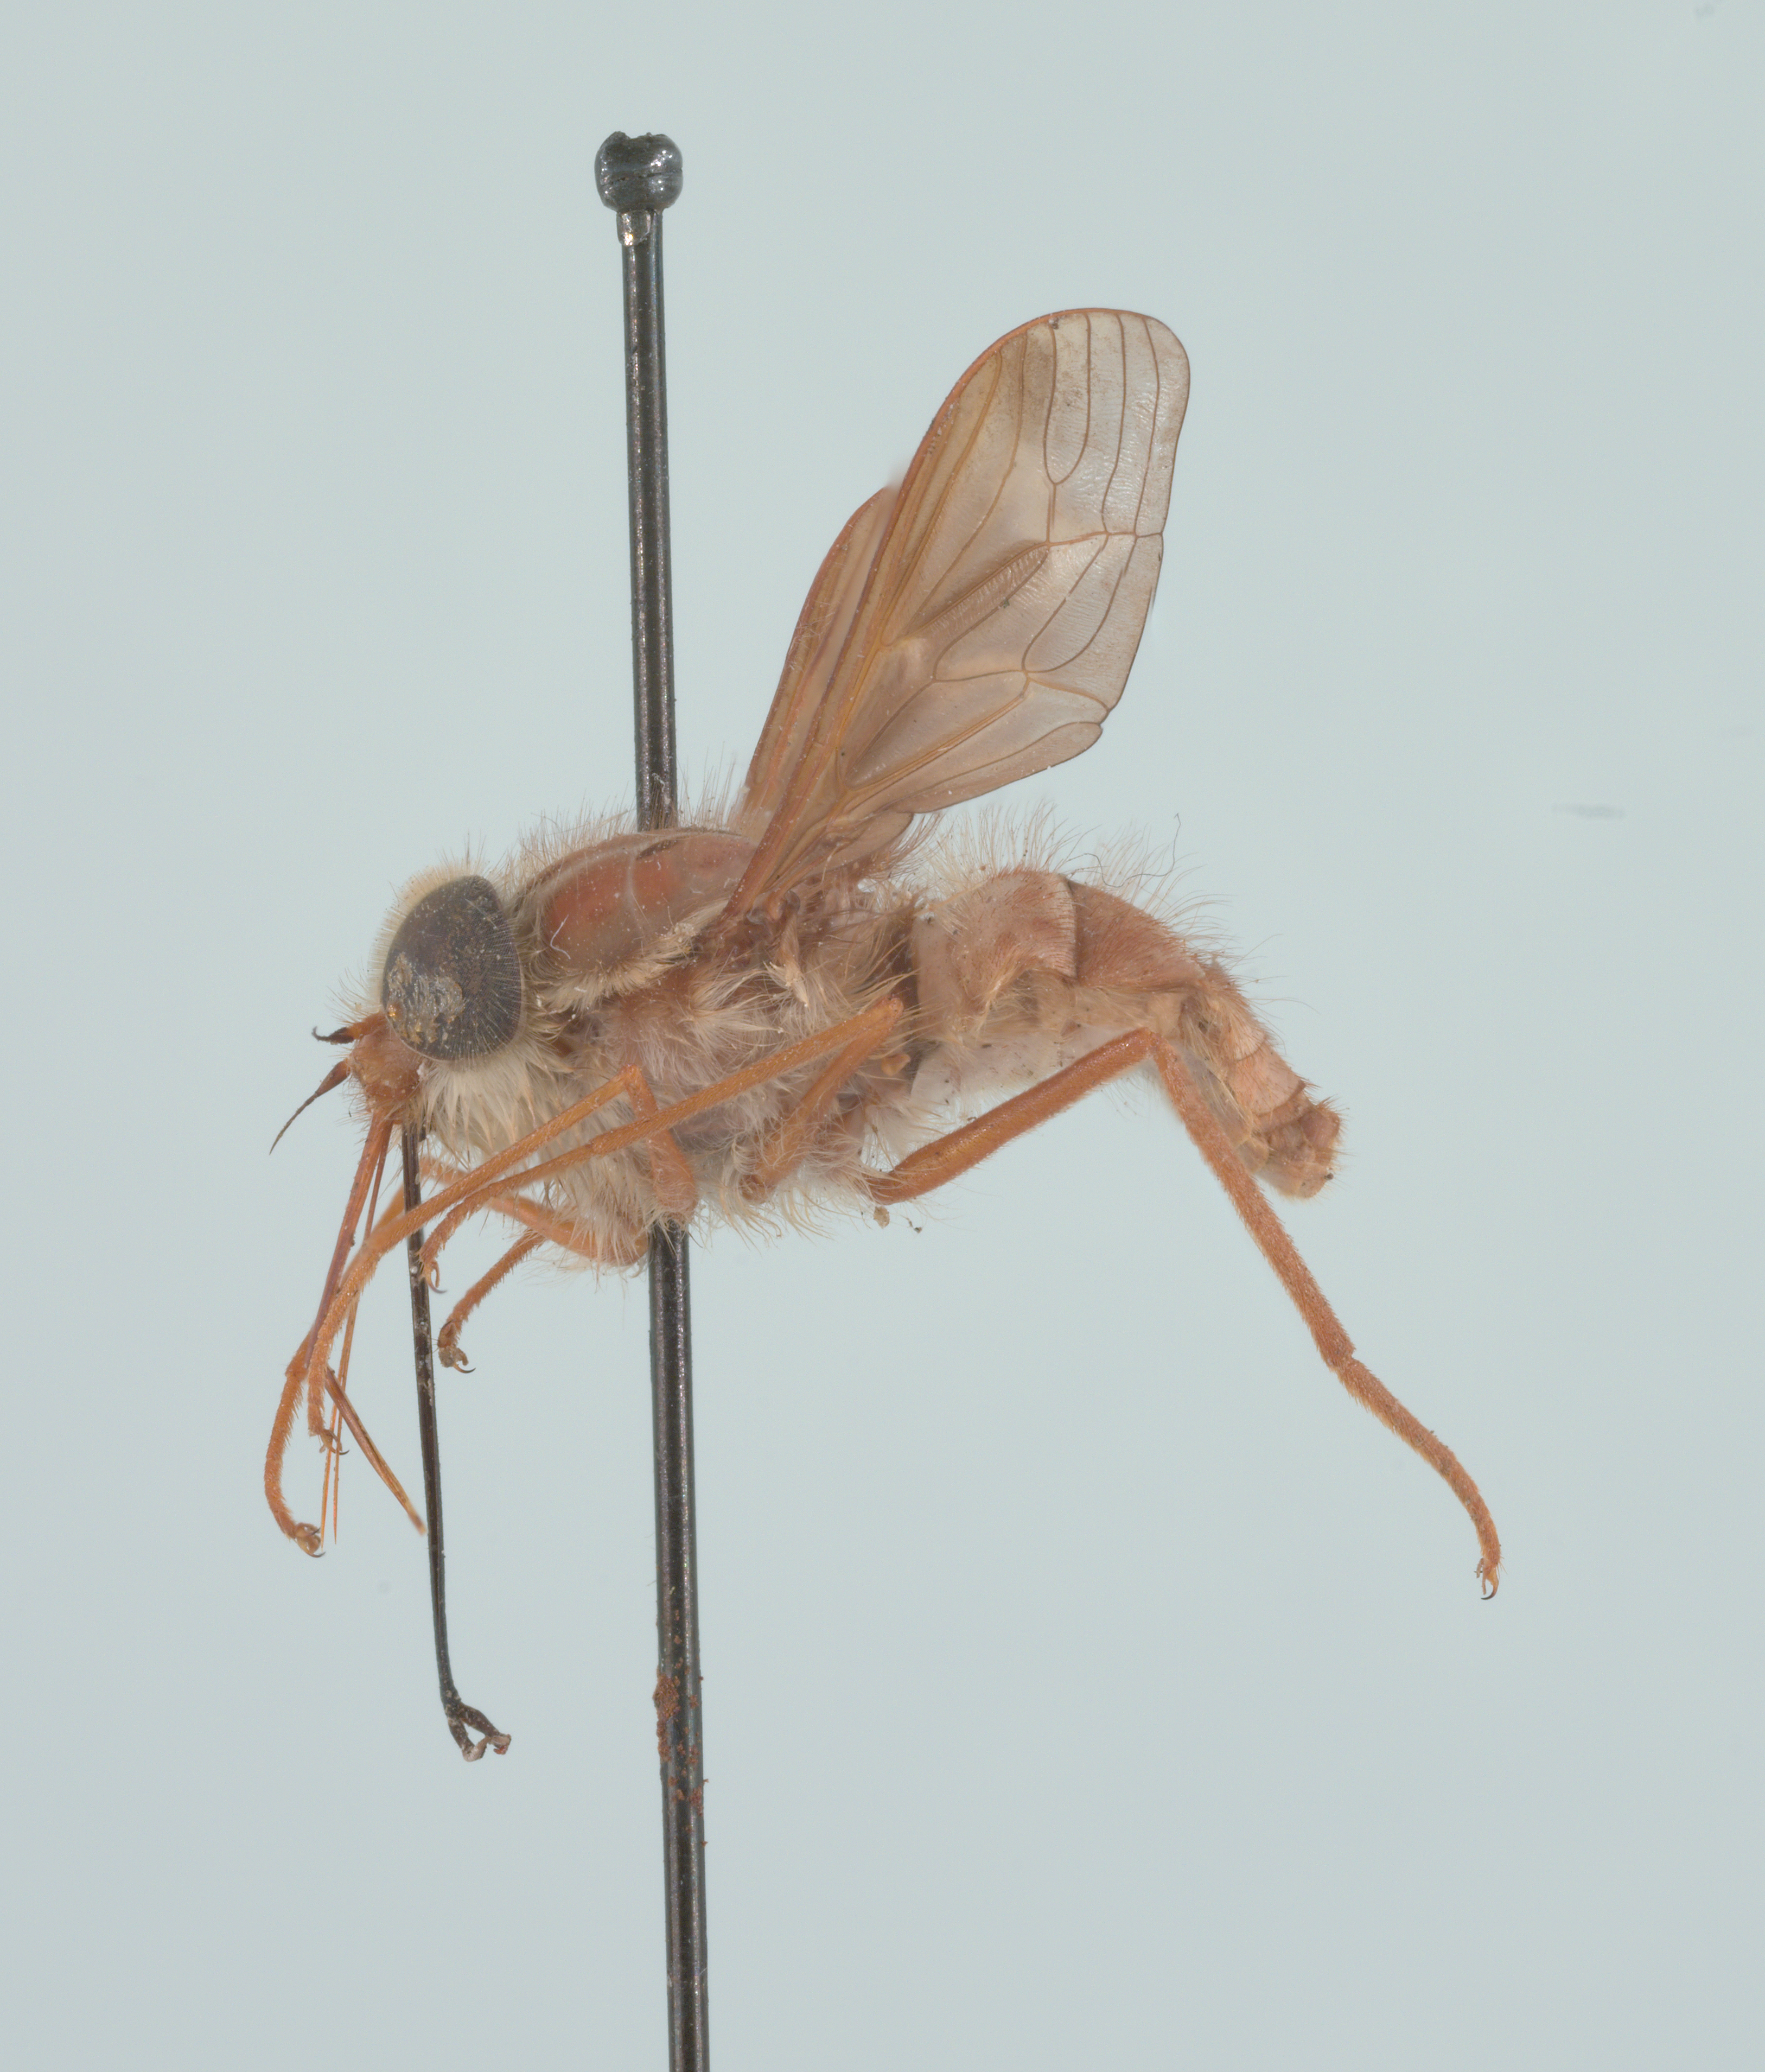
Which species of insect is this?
Hirmoneura nubipennis (also Trichophthalma nubipennis)
